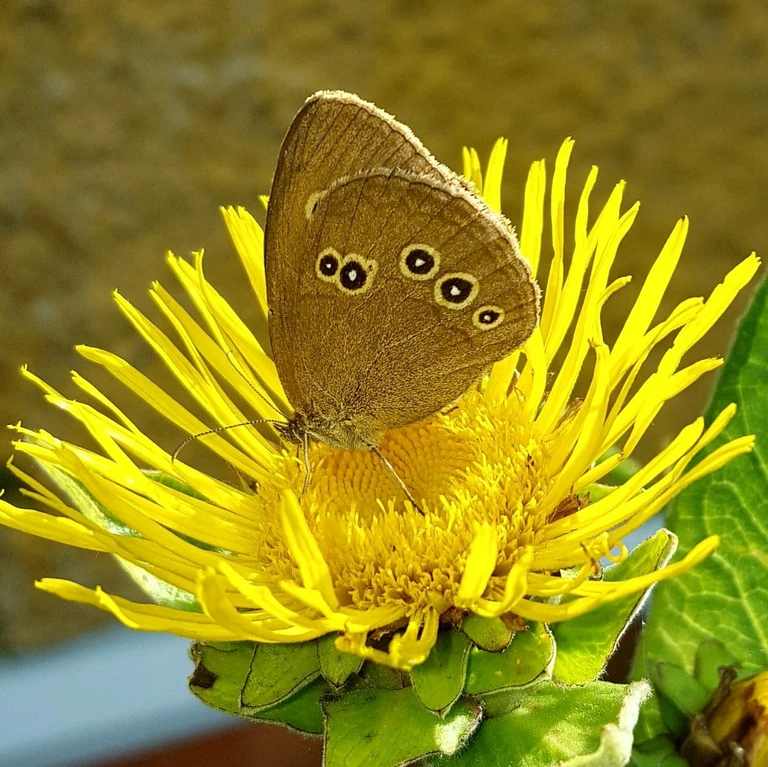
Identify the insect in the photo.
Aphantopus hyperantus
